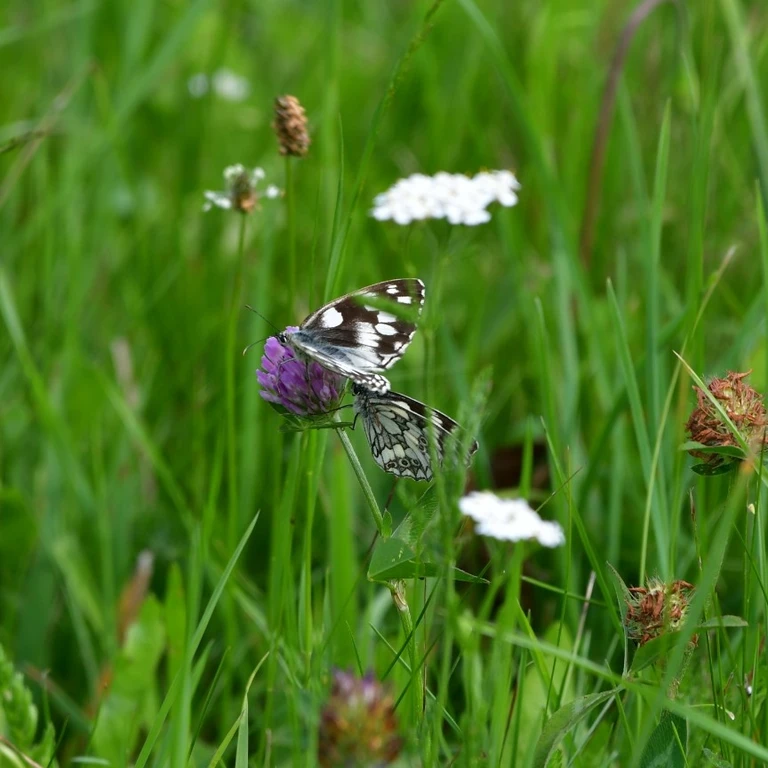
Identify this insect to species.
Melanargia galathea
